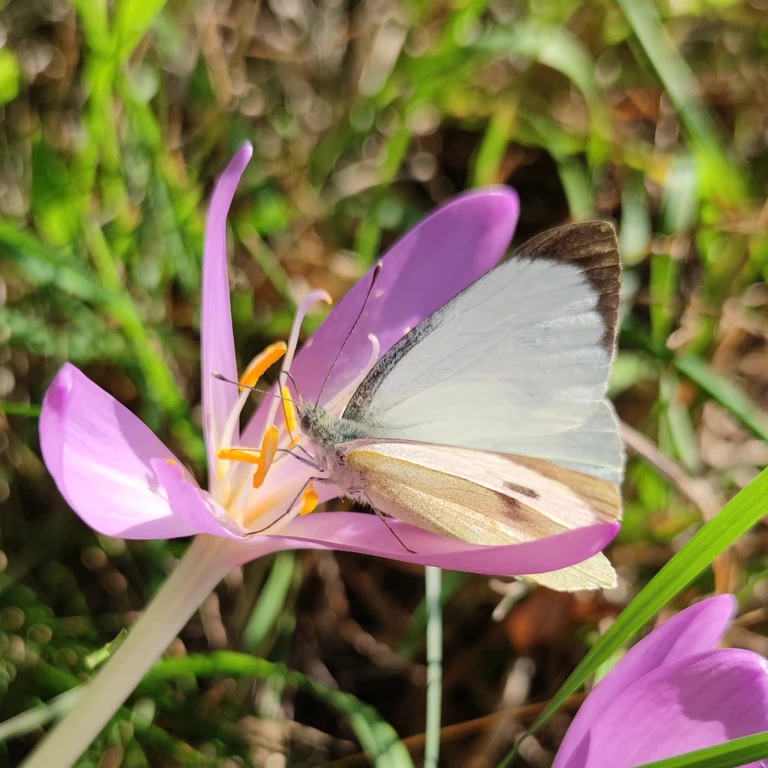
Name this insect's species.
Pieris brassicae
